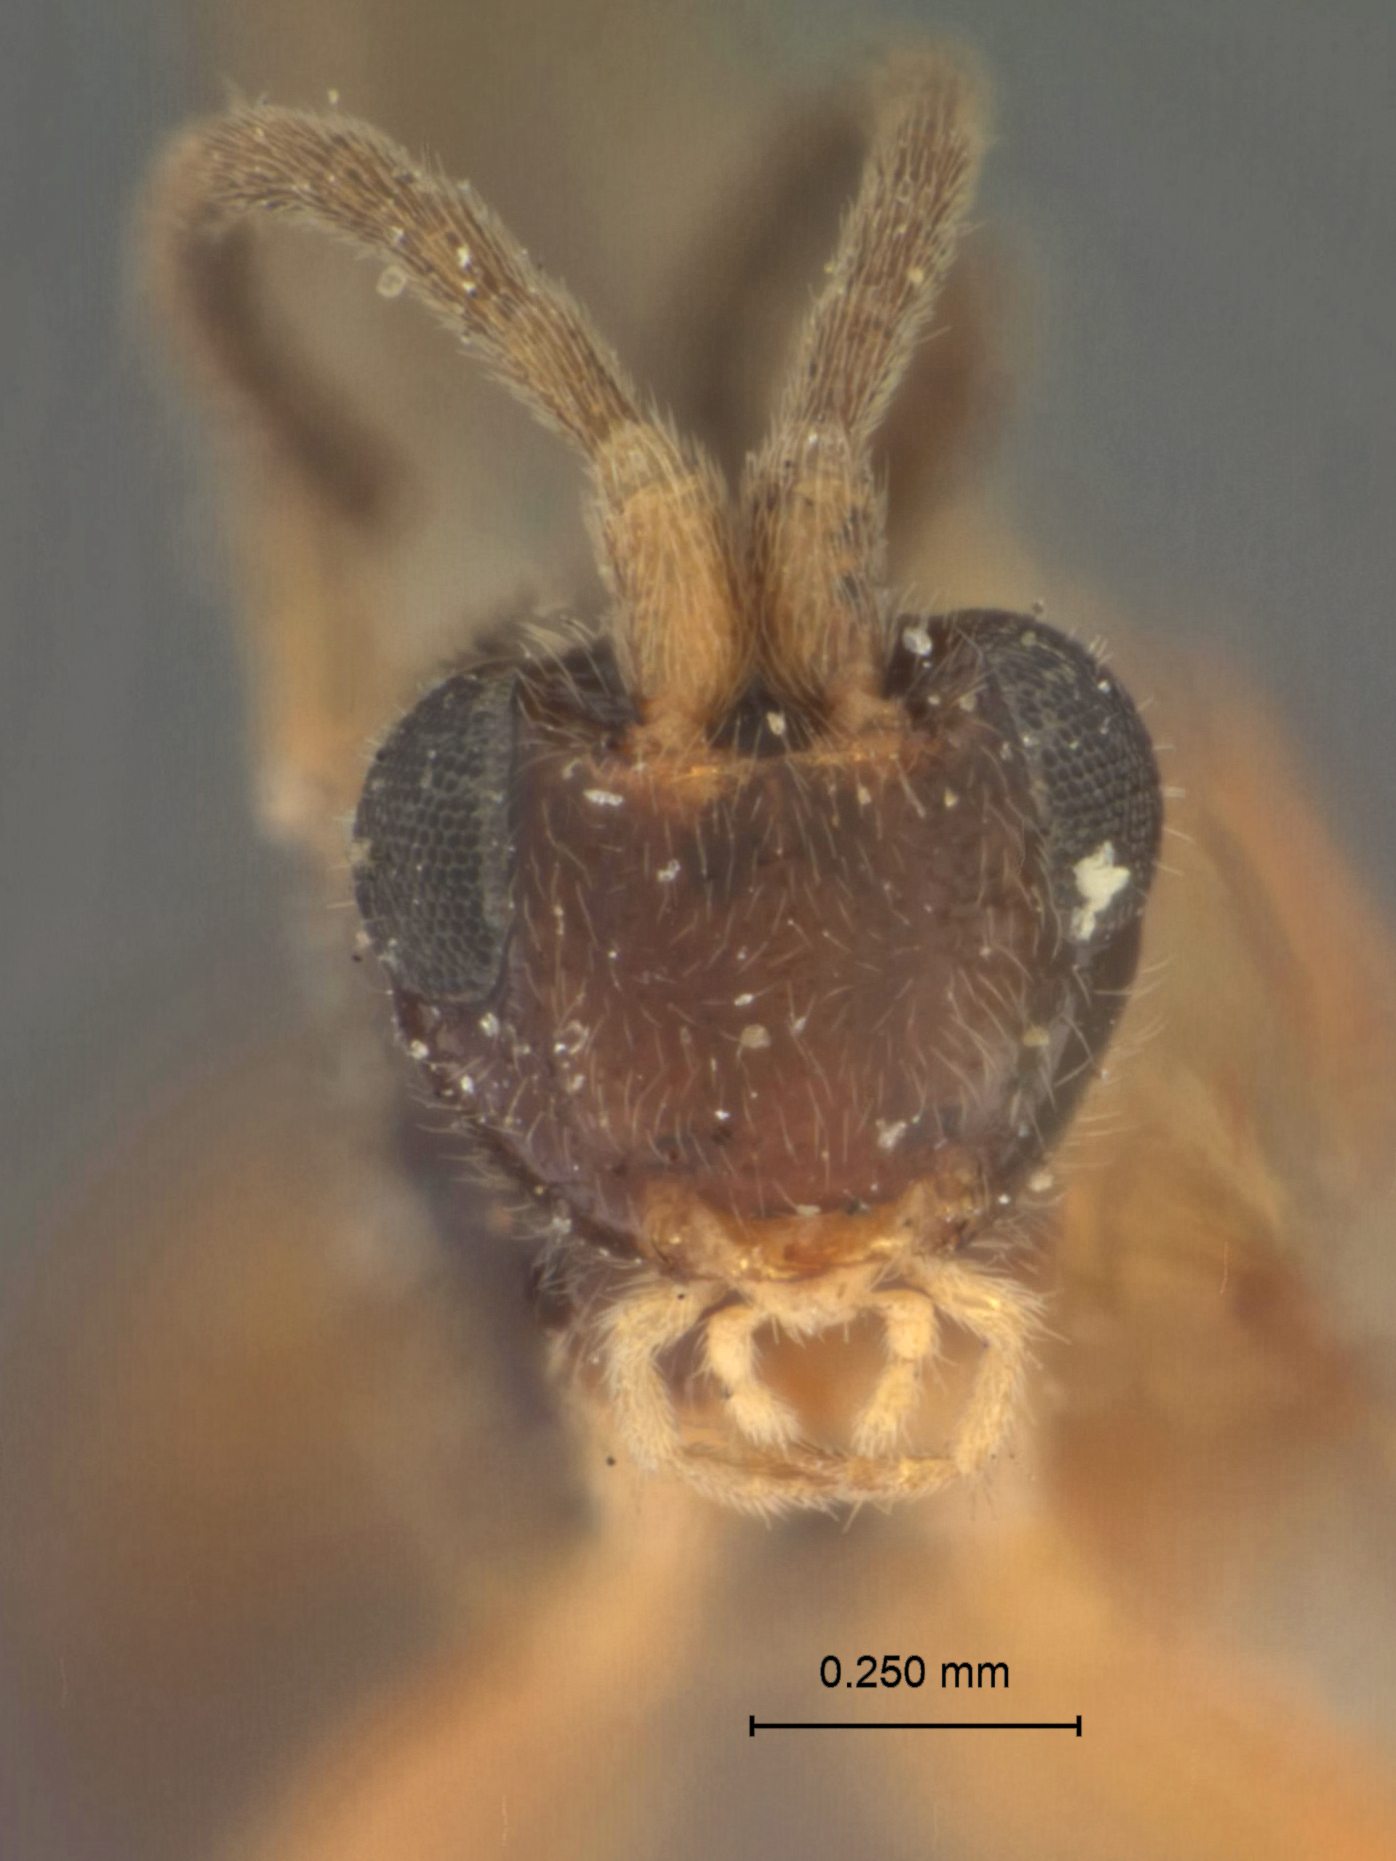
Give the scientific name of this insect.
Stenomacrus hastatus
